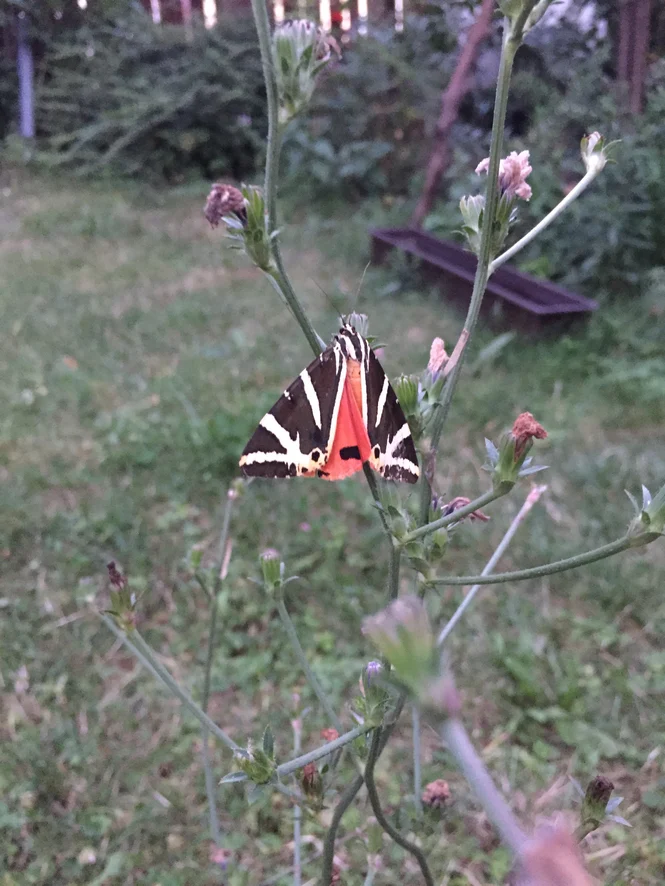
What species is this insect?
Euplagia quadripunctaria
